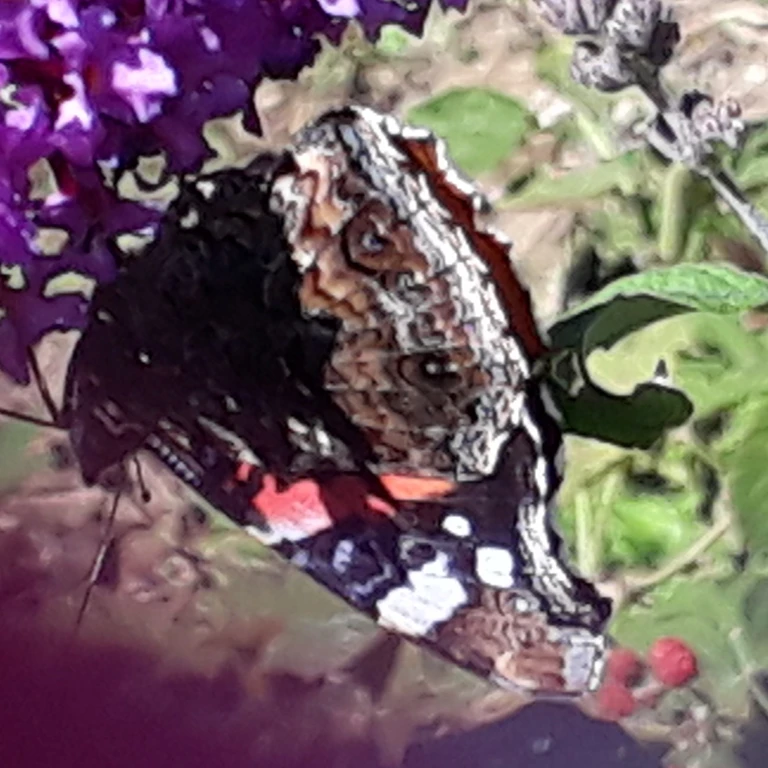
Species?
Vanessa atalanta
